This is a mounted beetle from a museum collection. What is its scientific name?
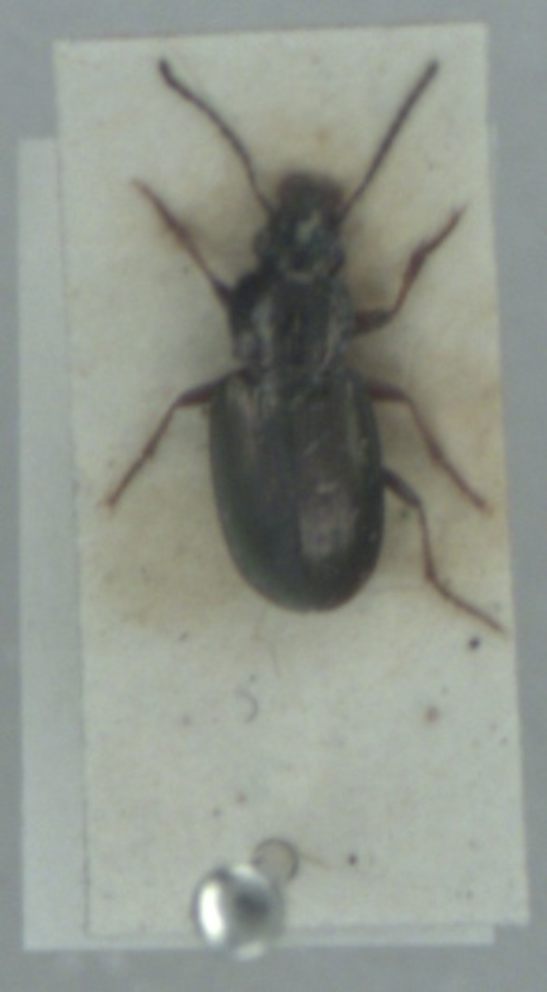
Pogonus chalceus
